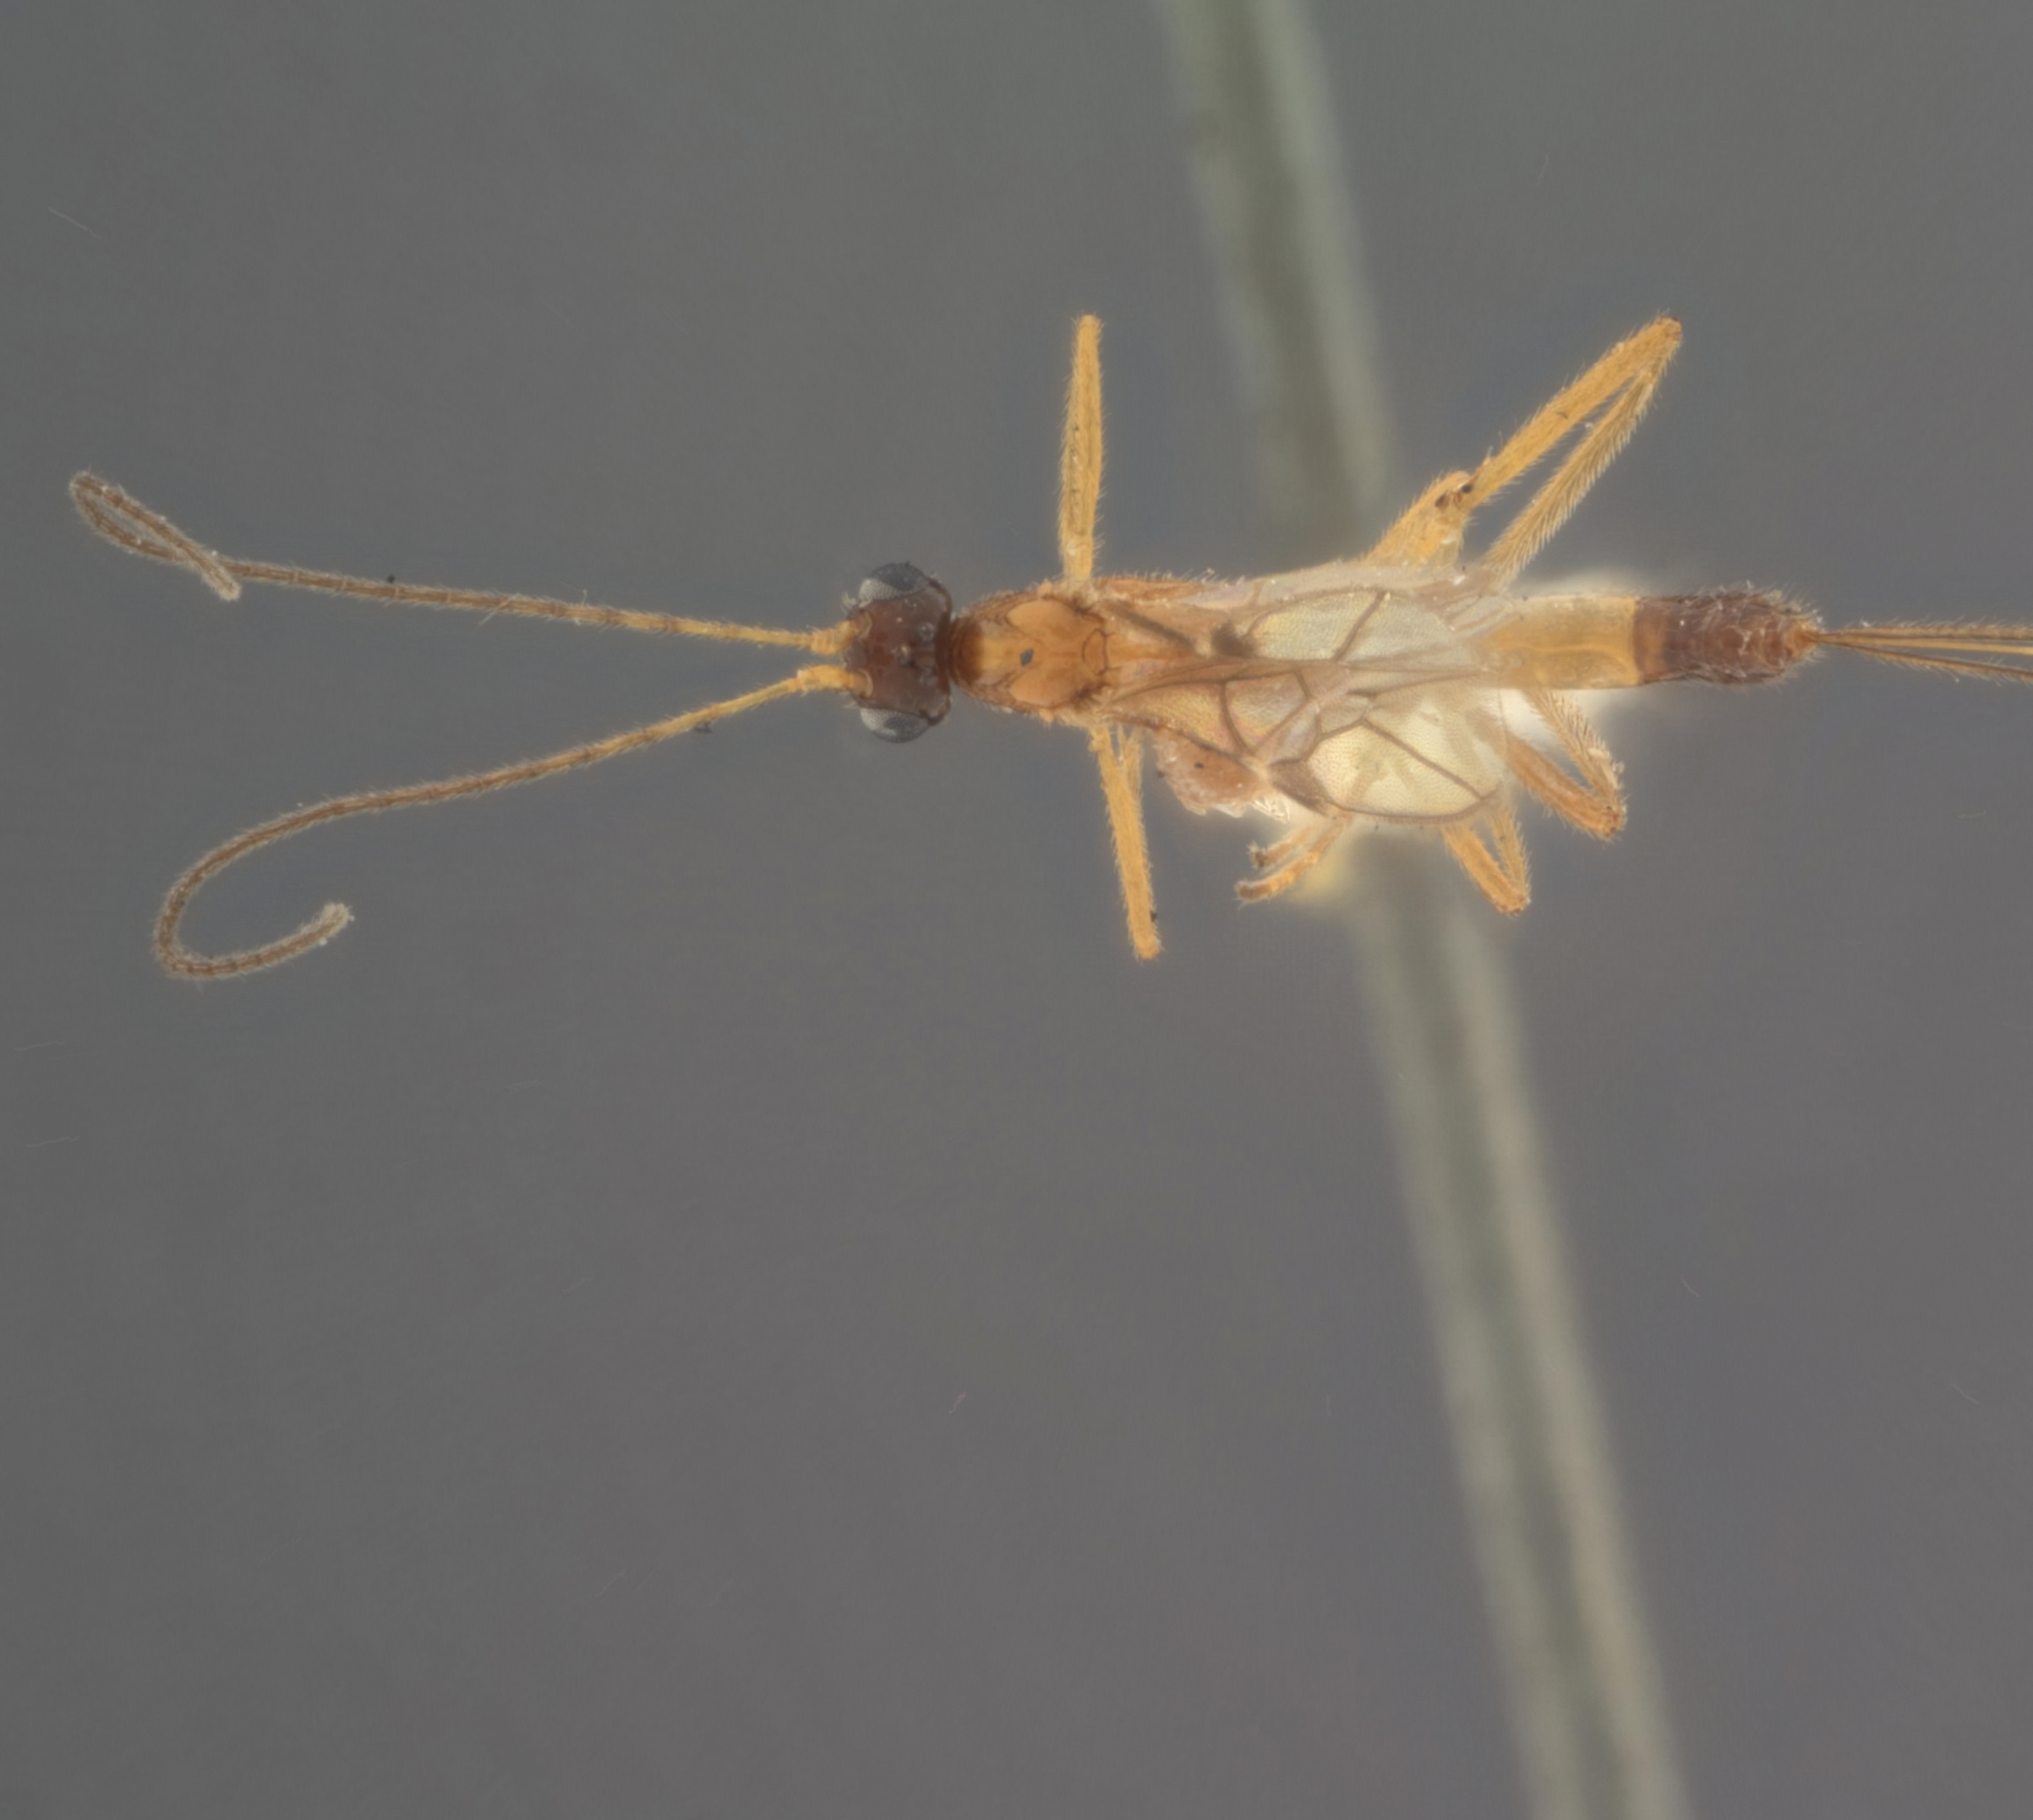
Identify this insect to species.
Macrocentrus plesius
